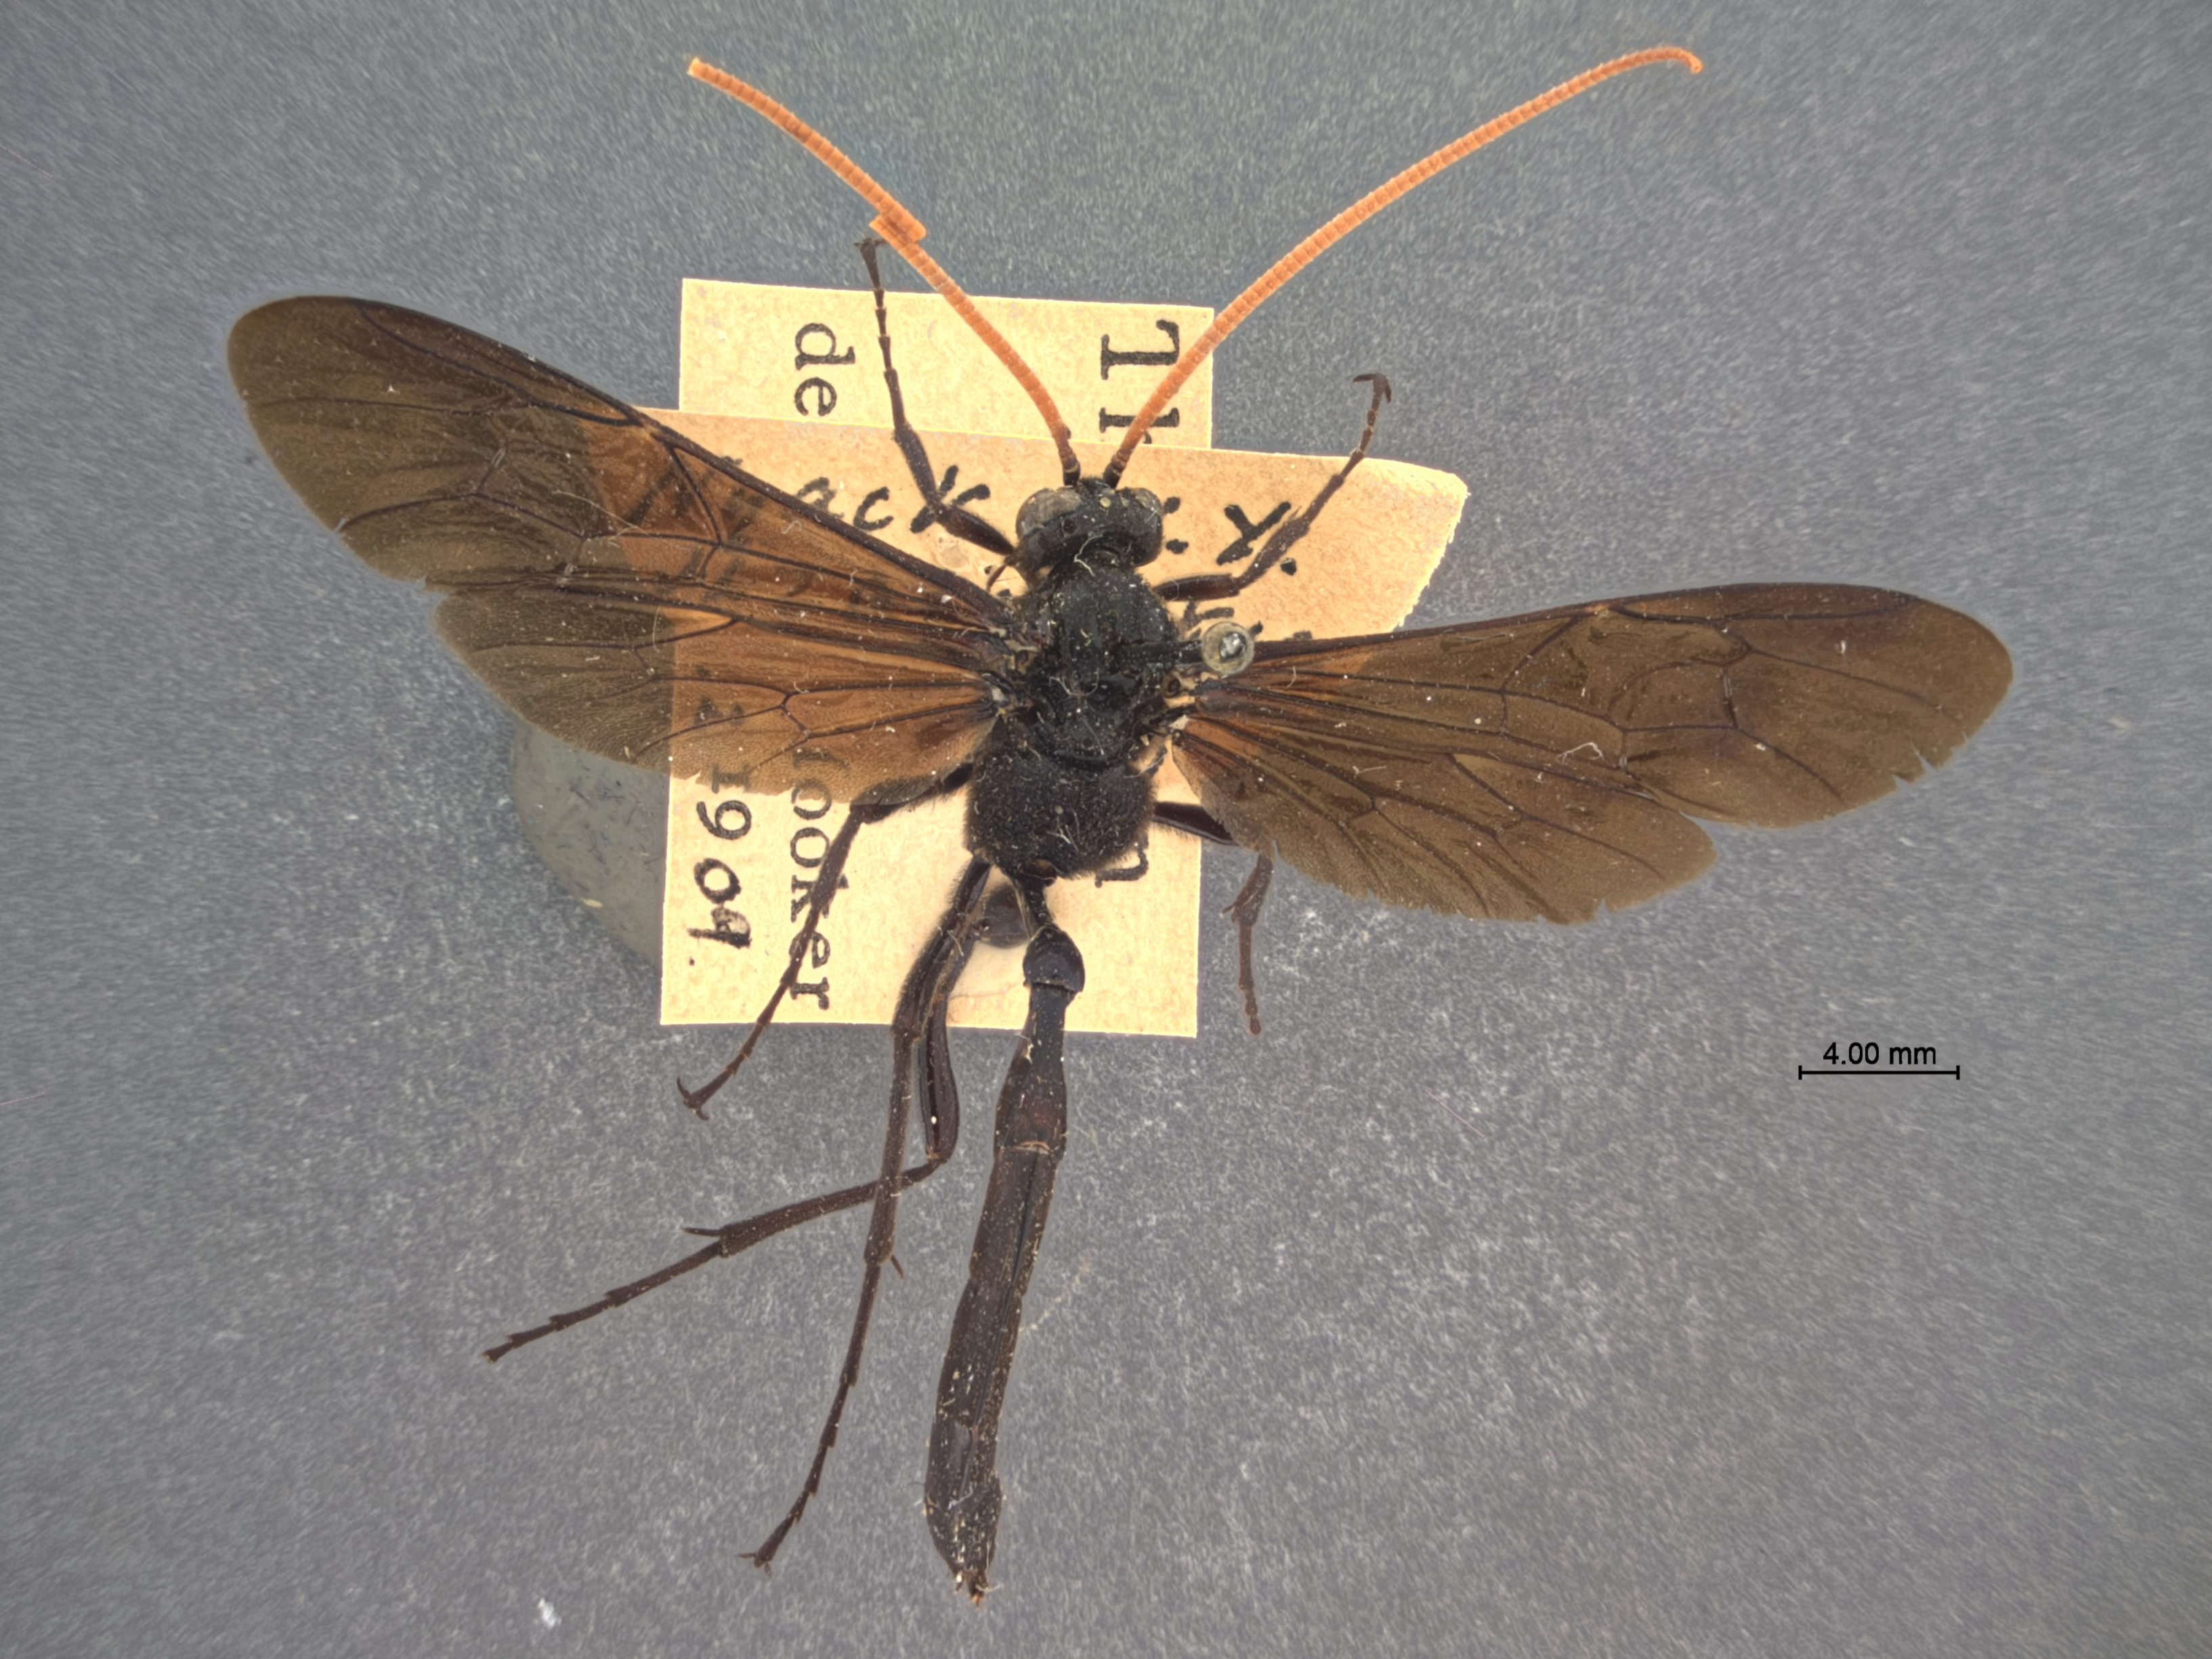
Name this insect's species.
Thyreodon brullei
